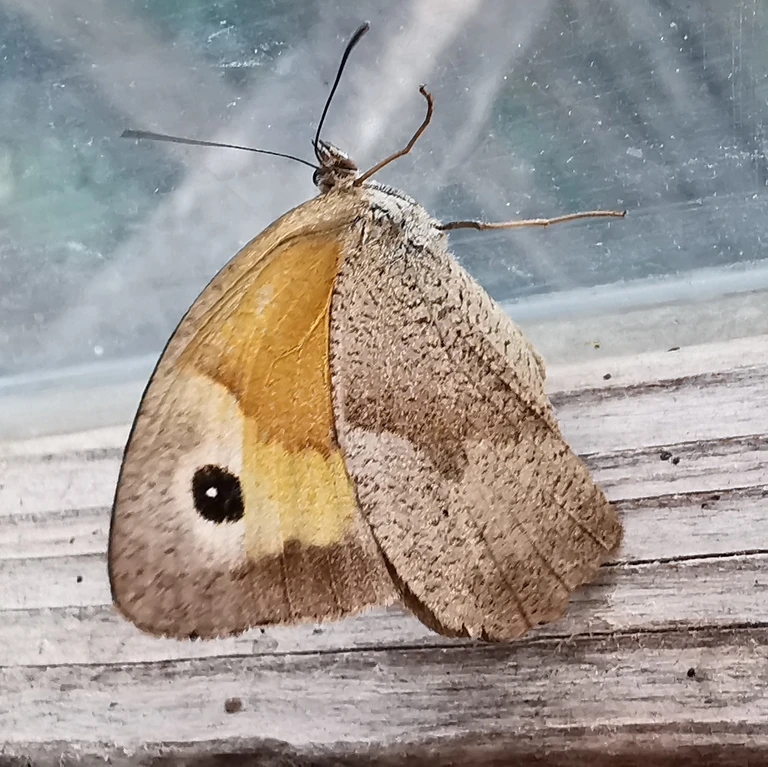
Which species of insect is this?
Maniola jurtina
